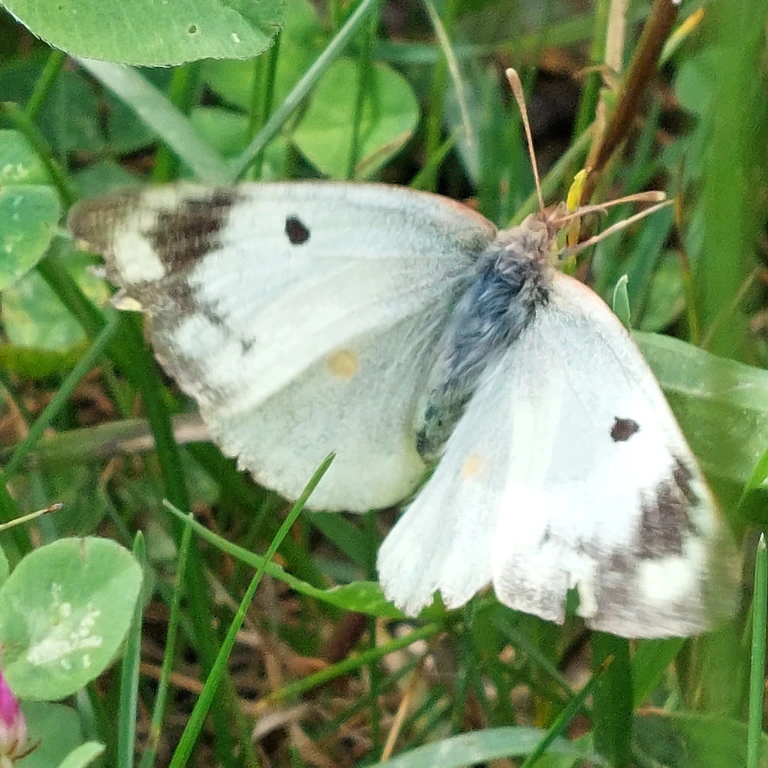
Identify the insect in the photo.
Colias hyale/alfacariensis
